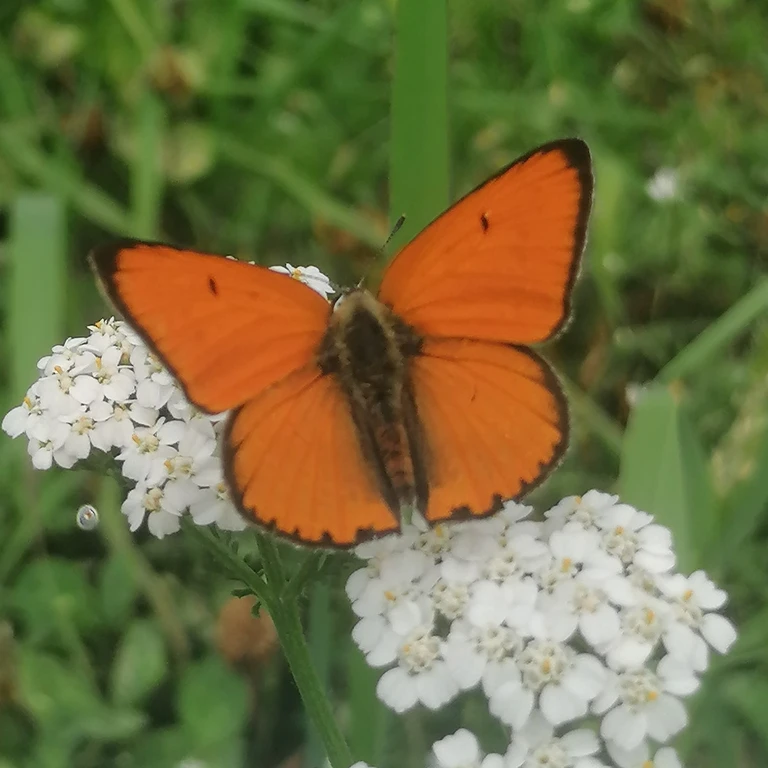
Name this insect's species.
Lycaena dispar
